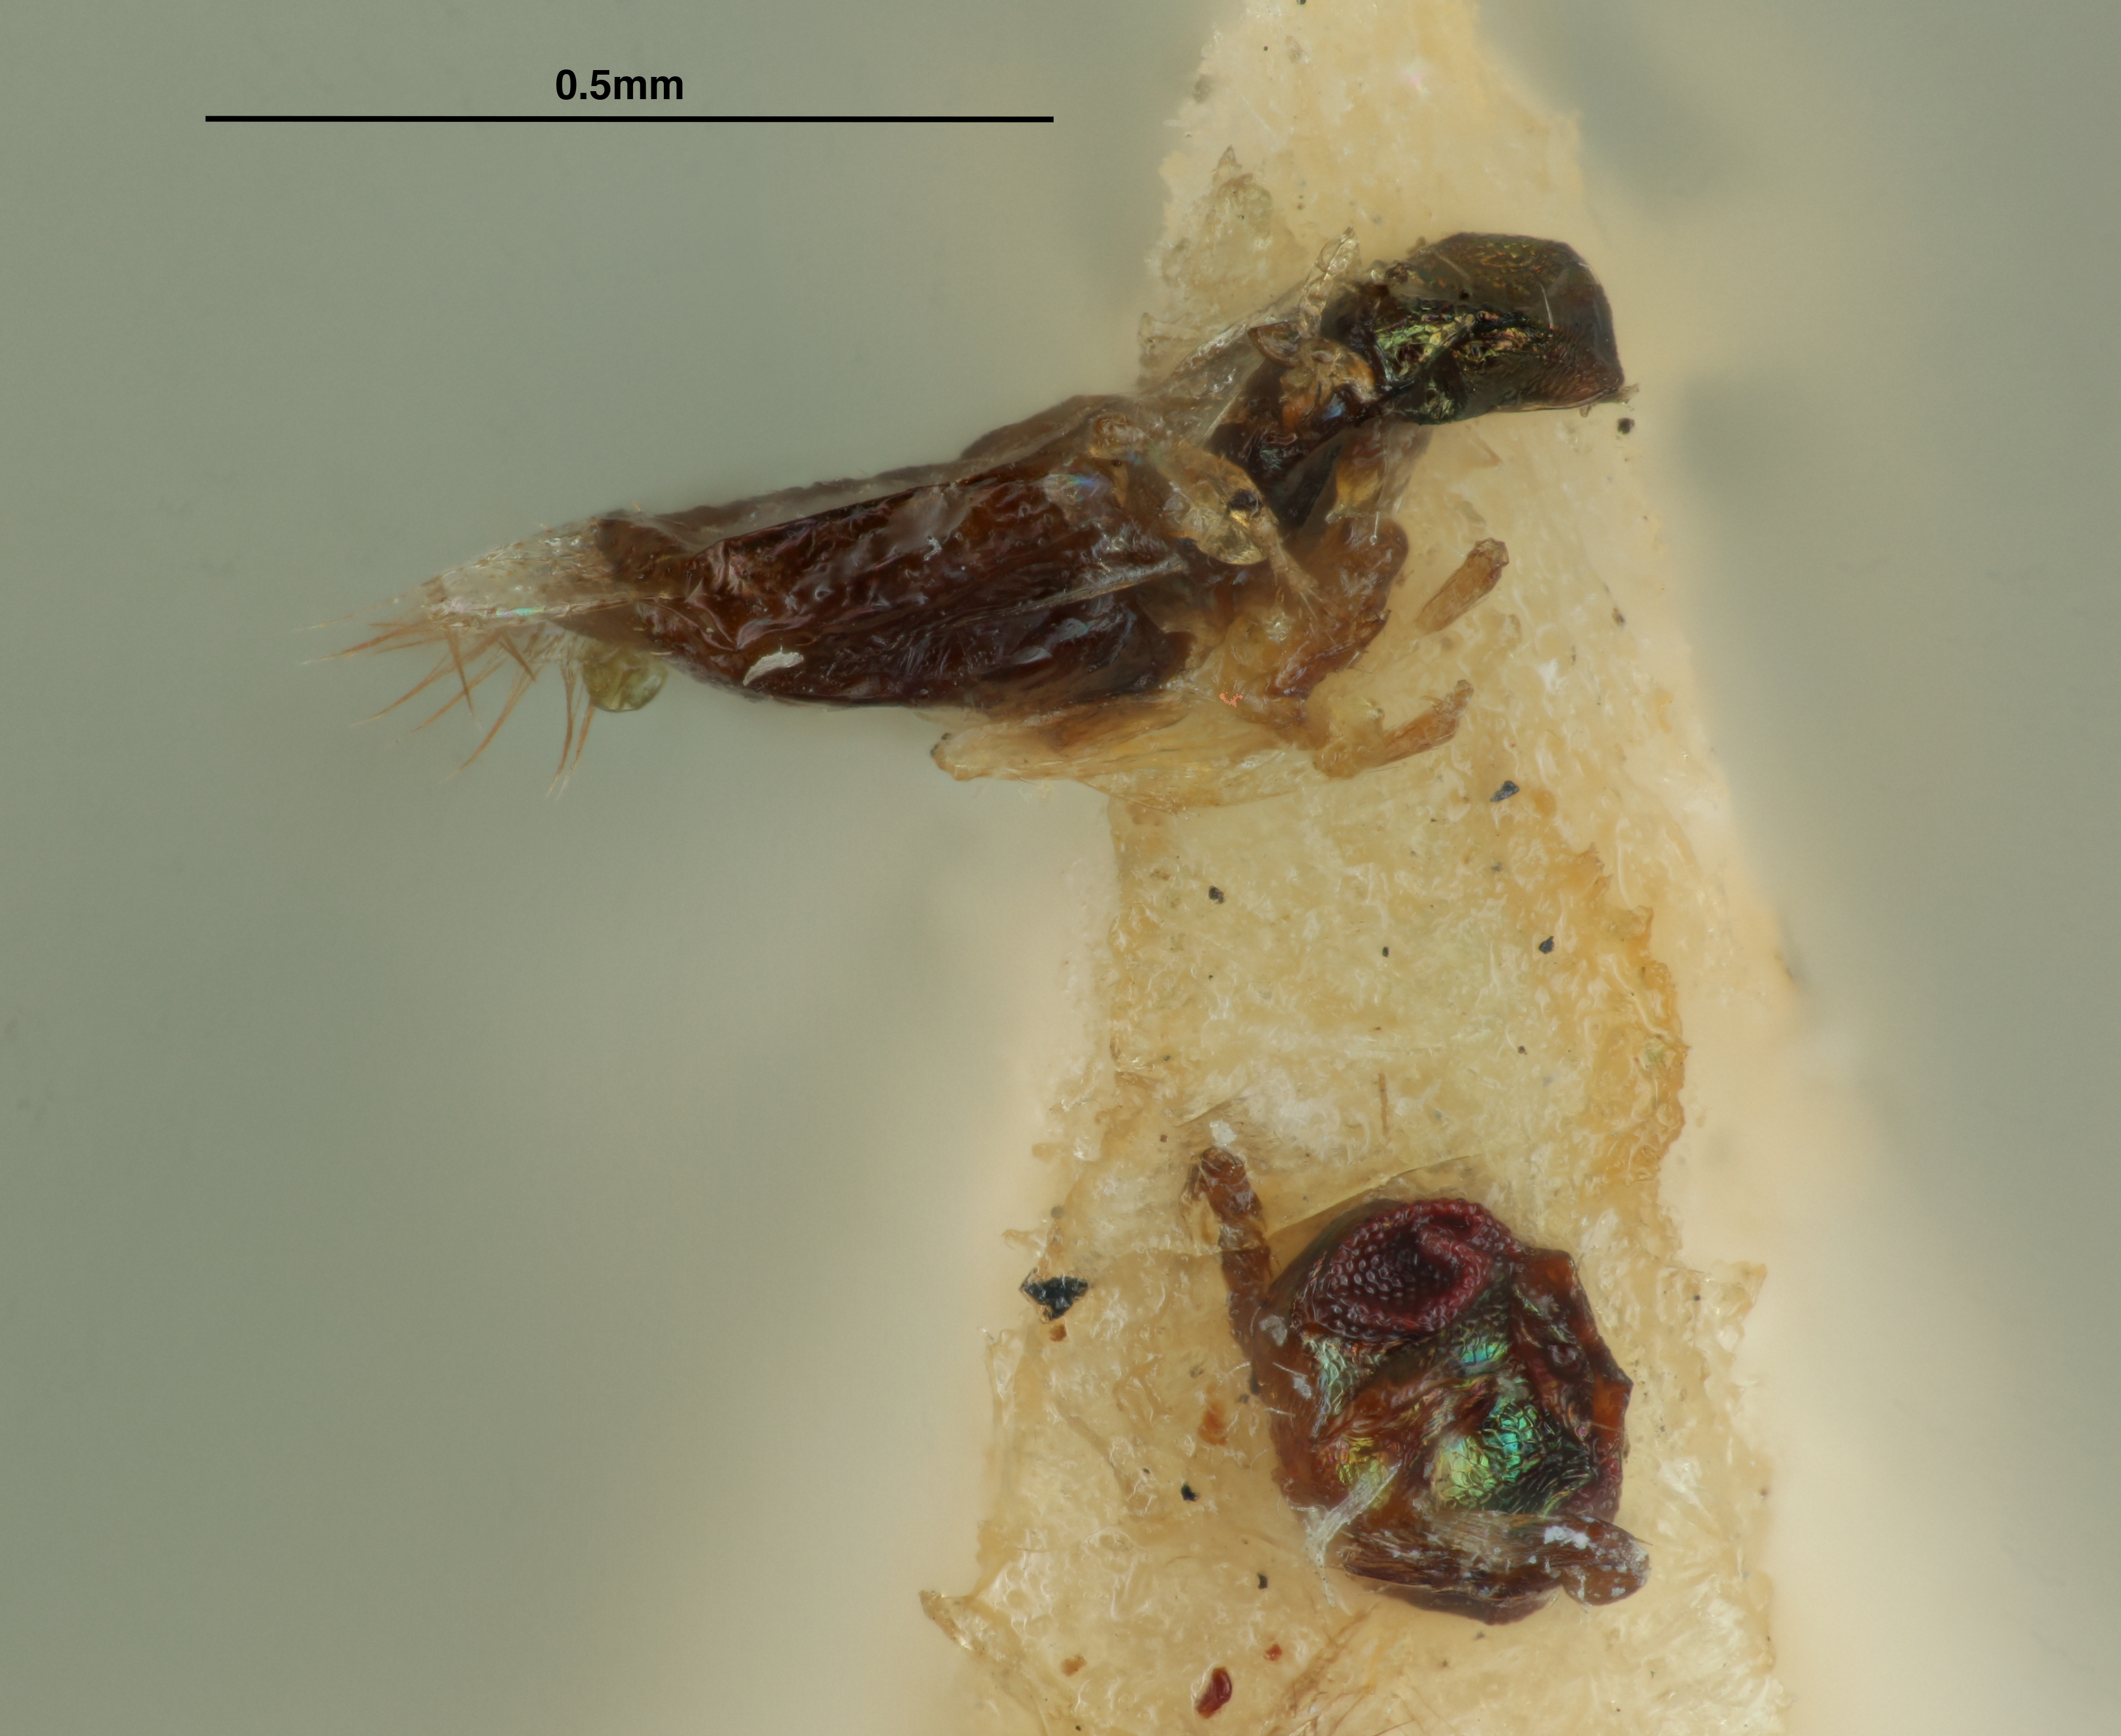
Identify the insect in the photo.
Gyrolasia metallica
